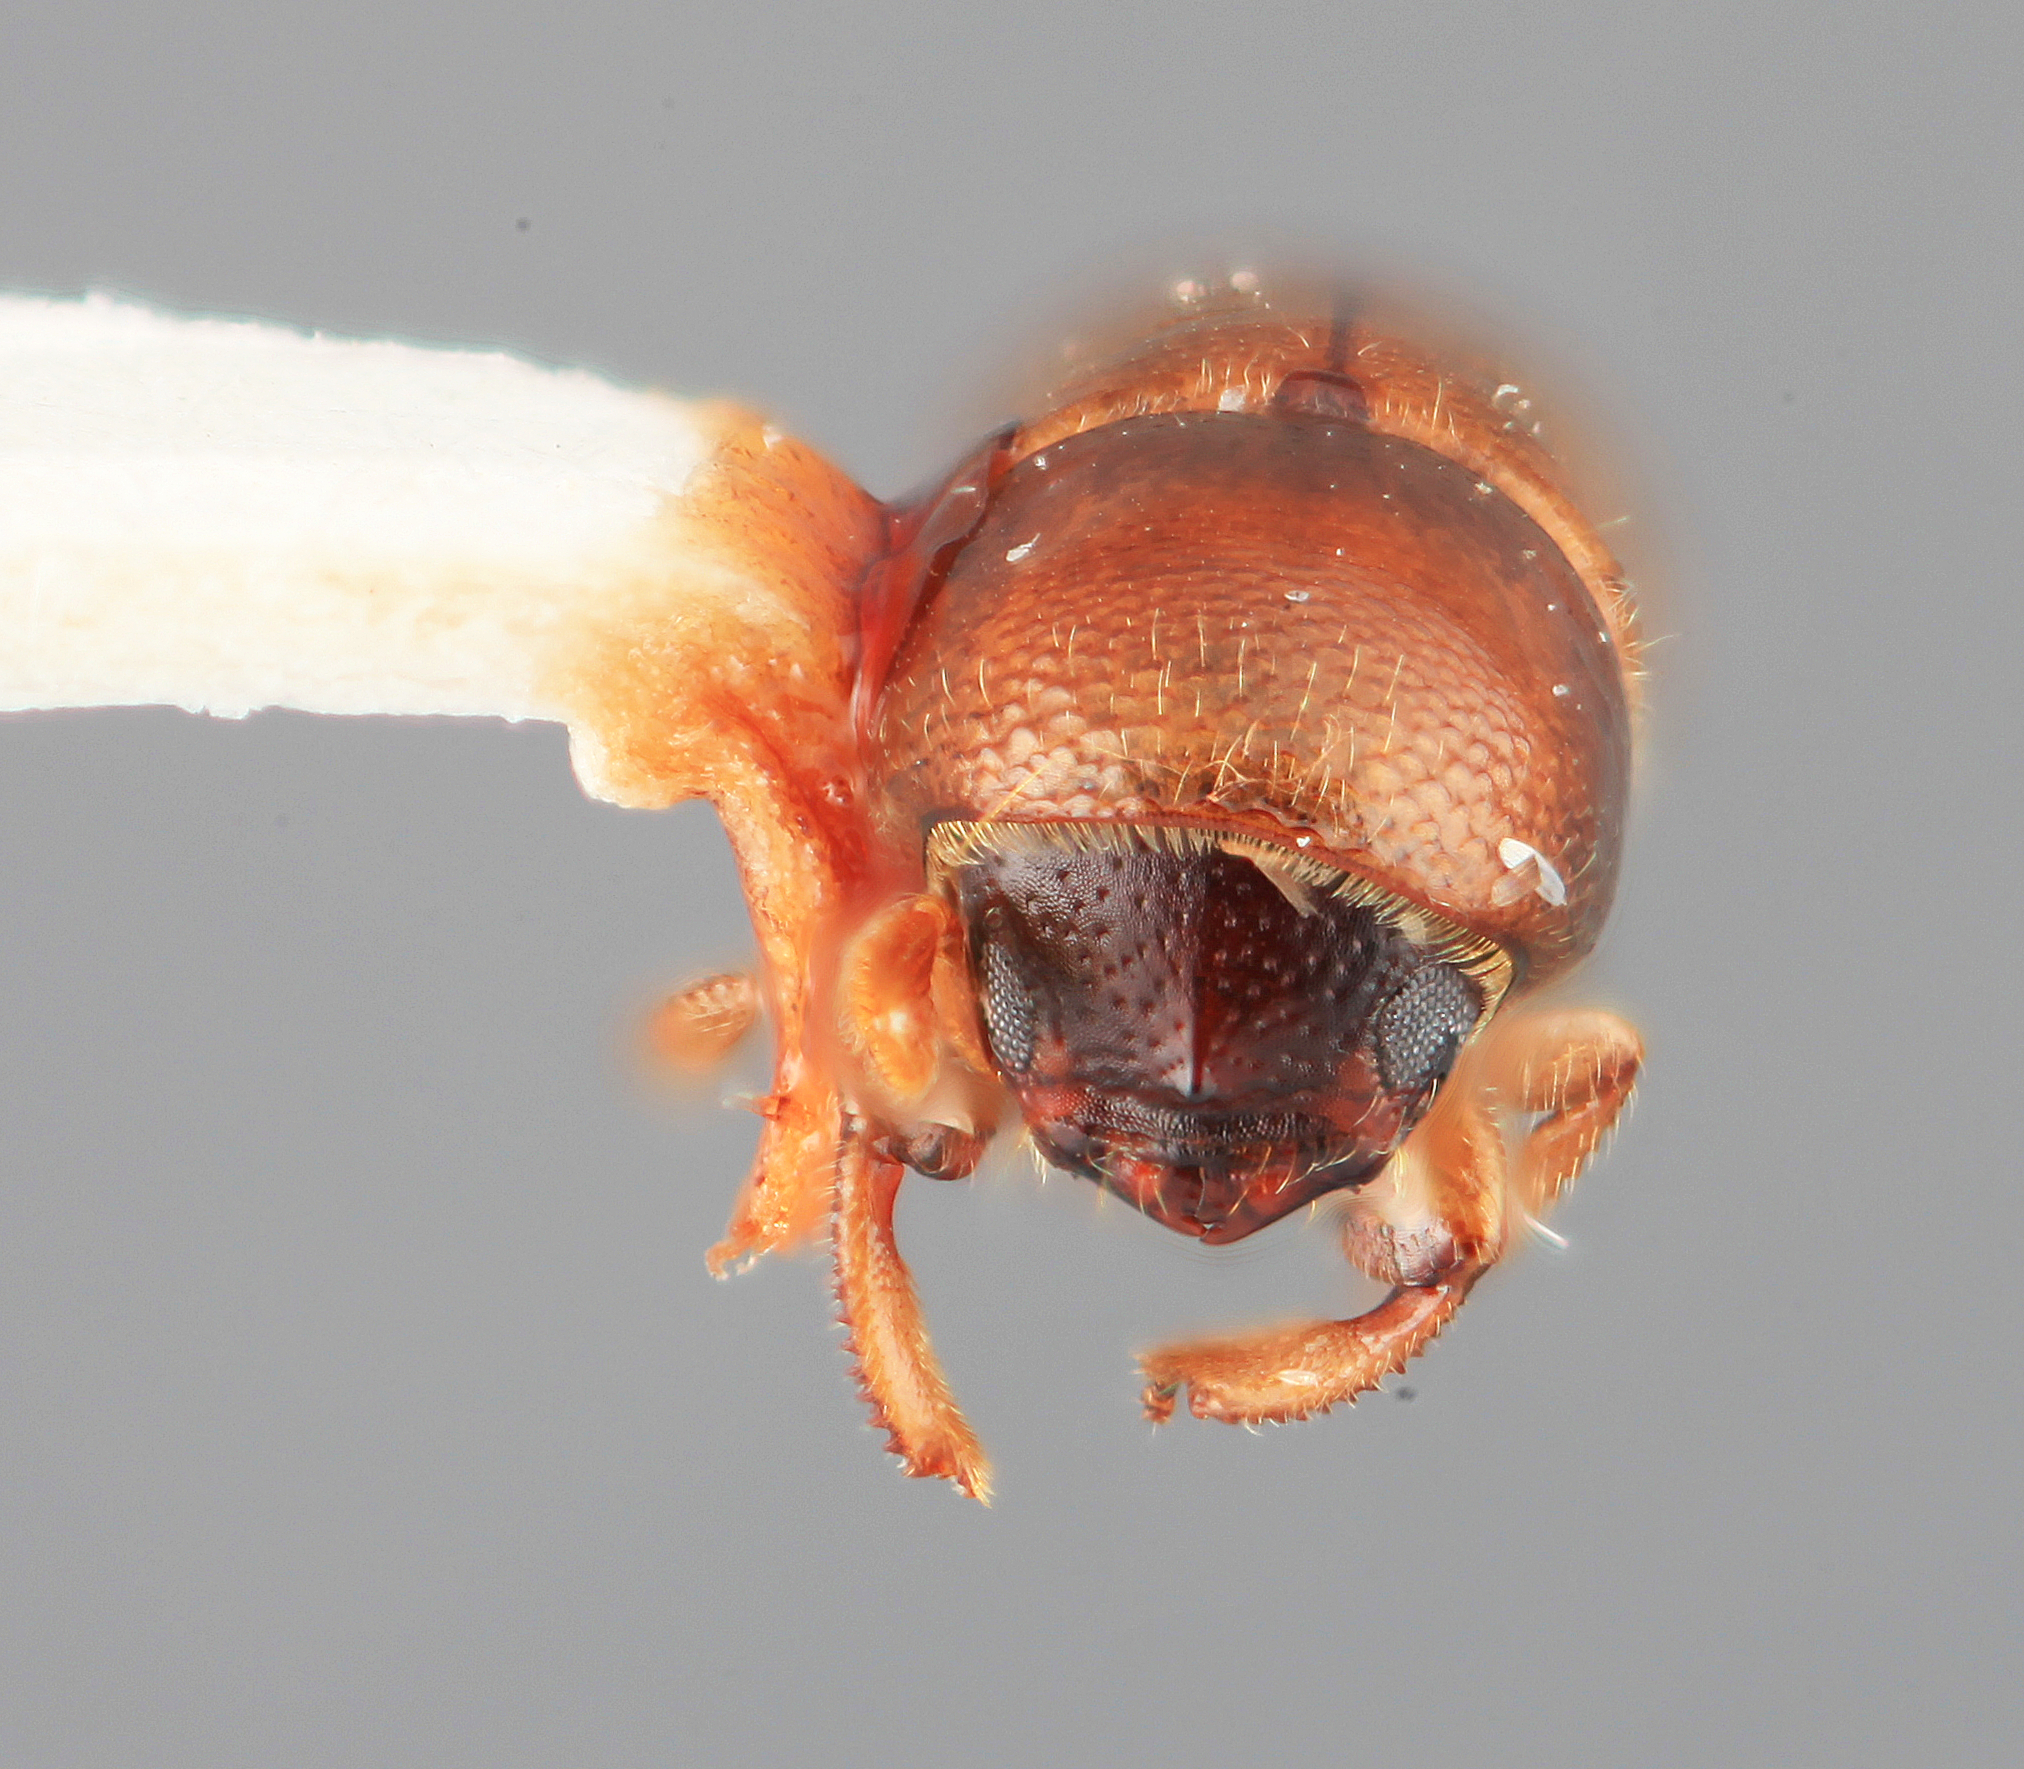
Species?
Monarthrum dentifrons
